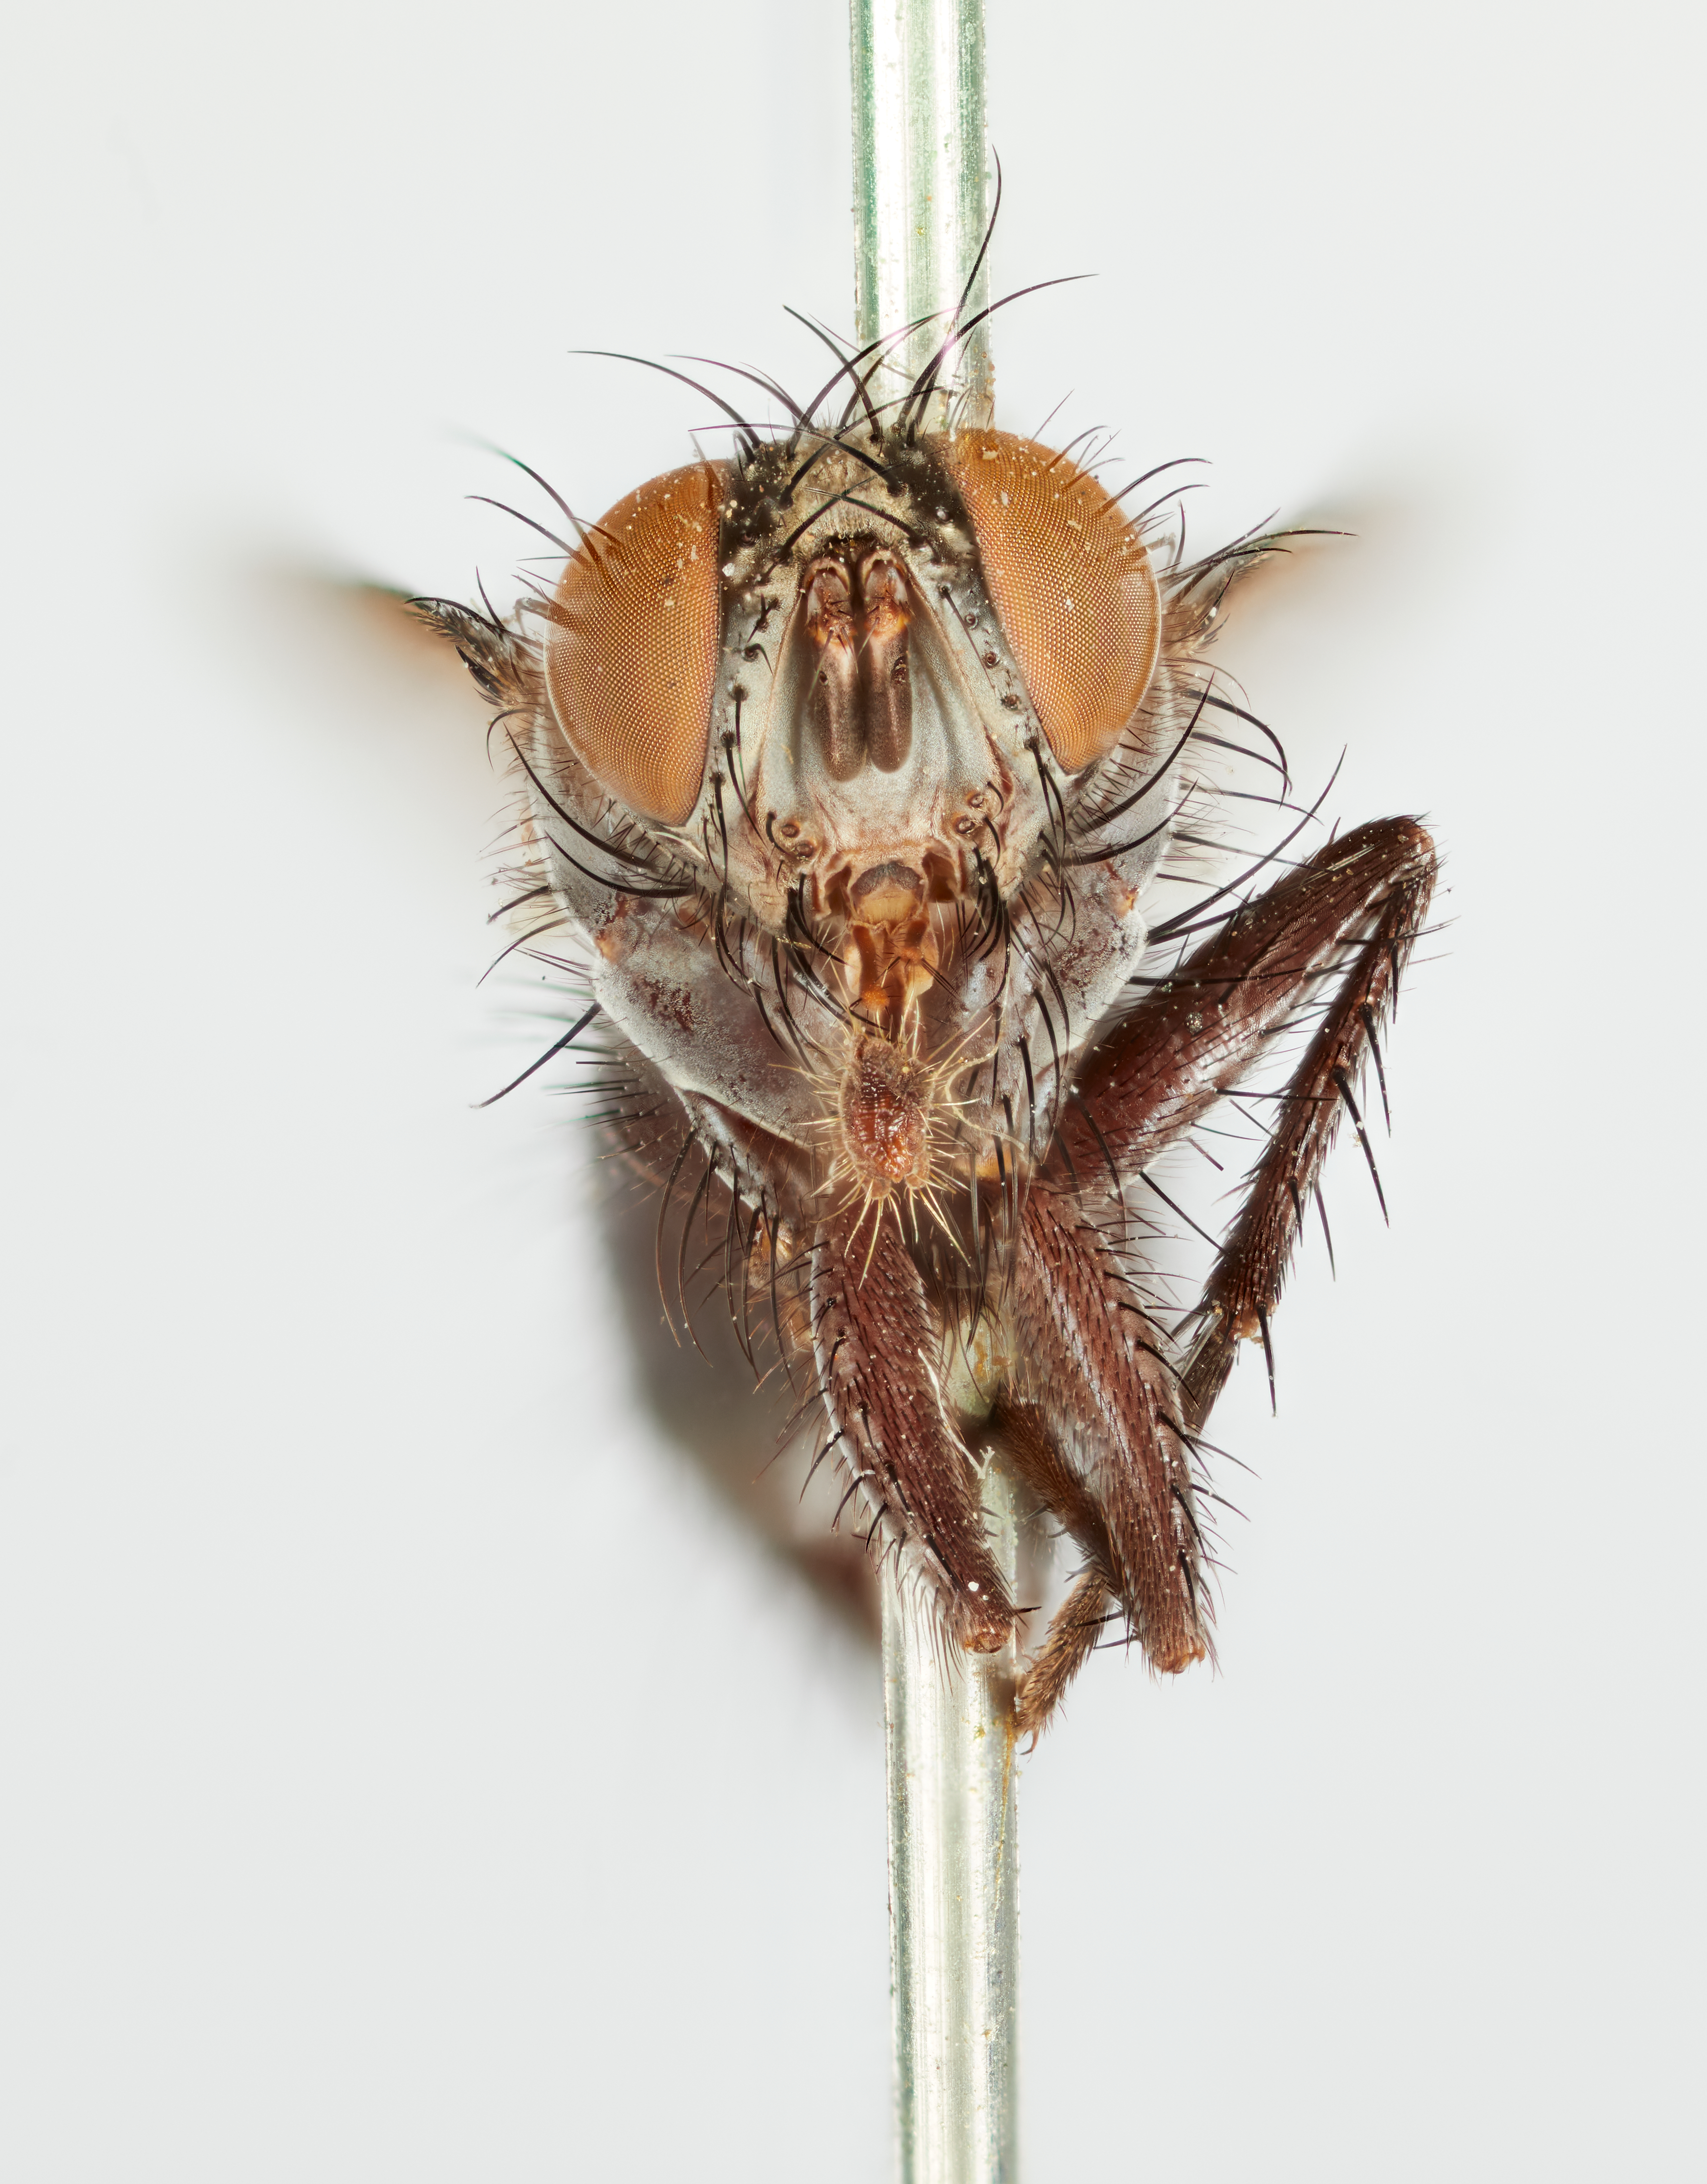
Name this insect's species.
Tricogena setipennis
